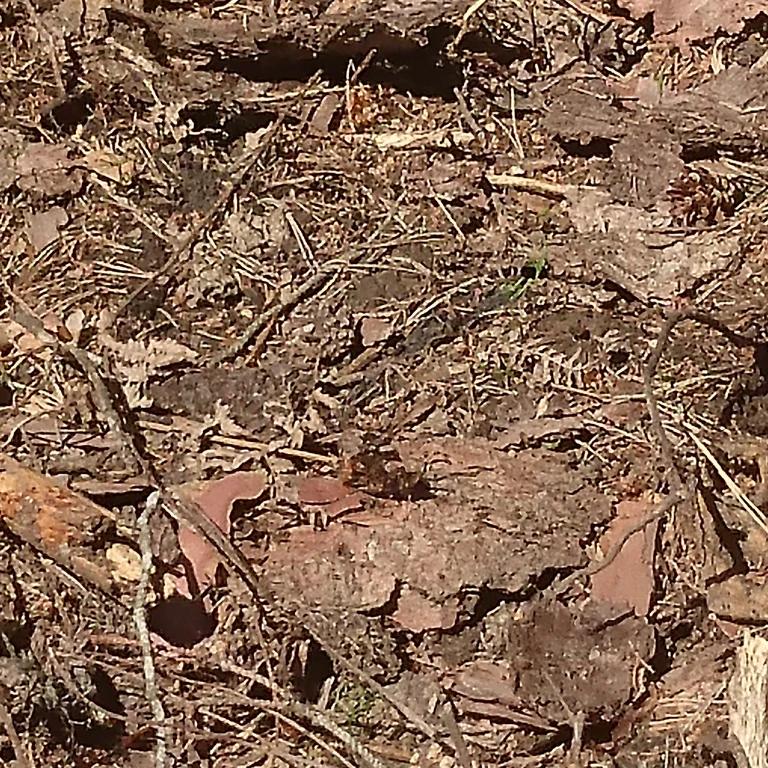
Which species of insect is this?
Vanessa atalanta
